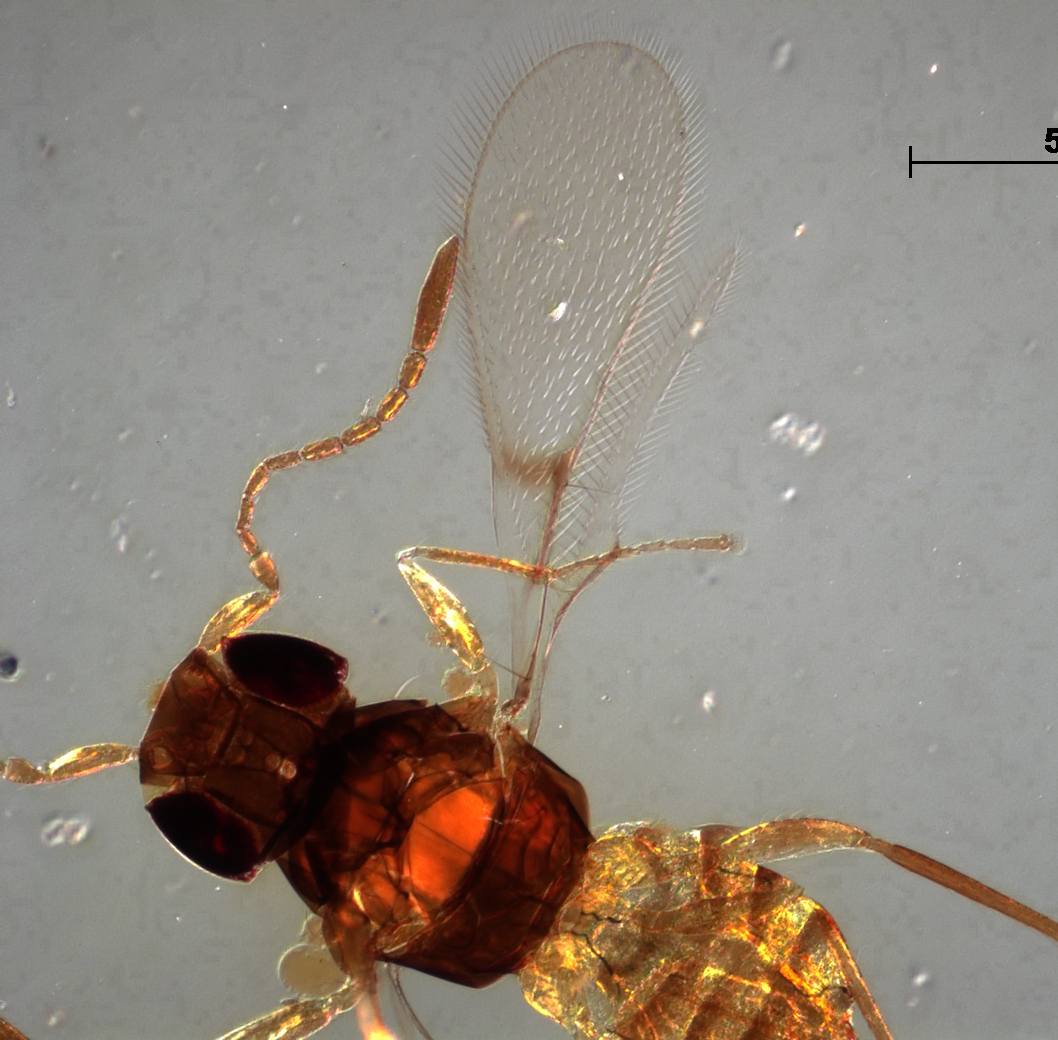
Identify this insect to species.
Gonatocerus portoricensis
